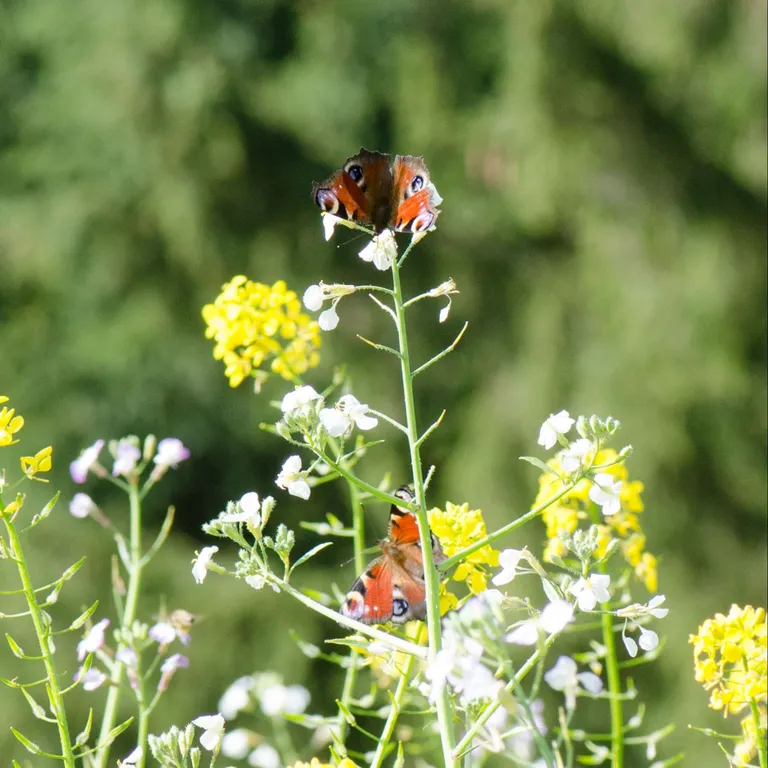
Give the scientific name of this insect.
Aglais io
